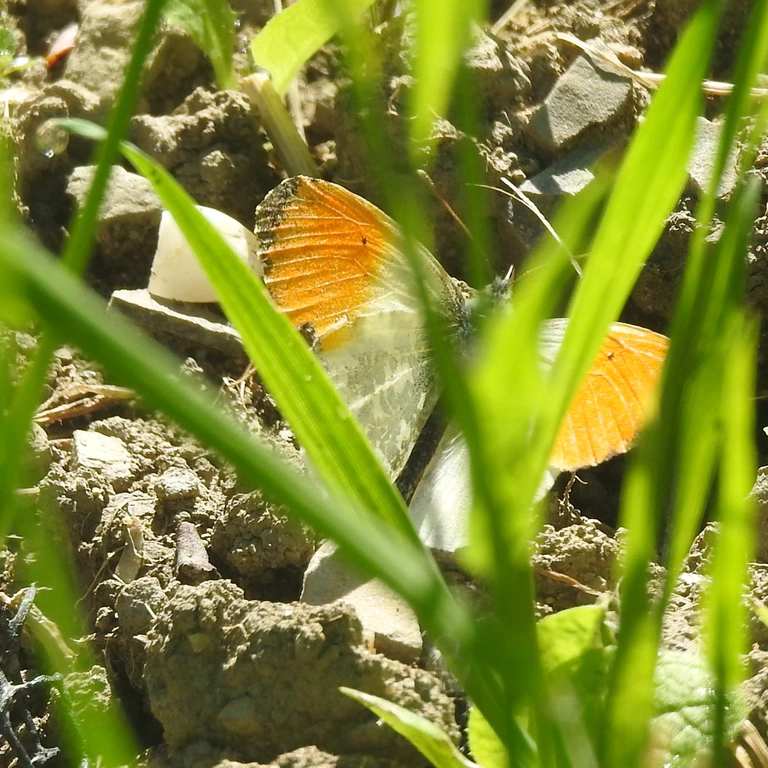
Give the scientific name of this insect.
Anthocharis cardamines
